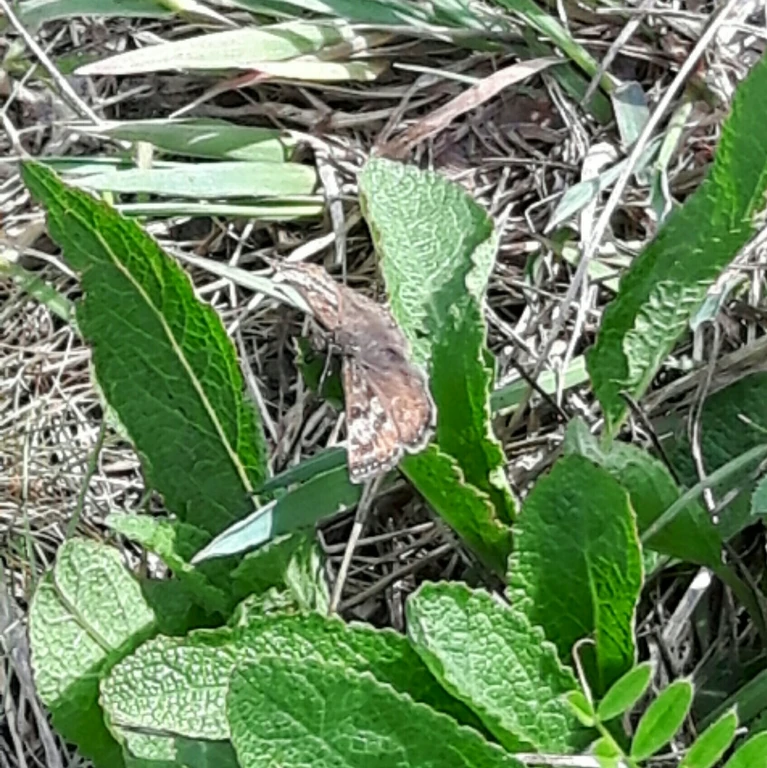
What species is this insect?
Erynnis tages
